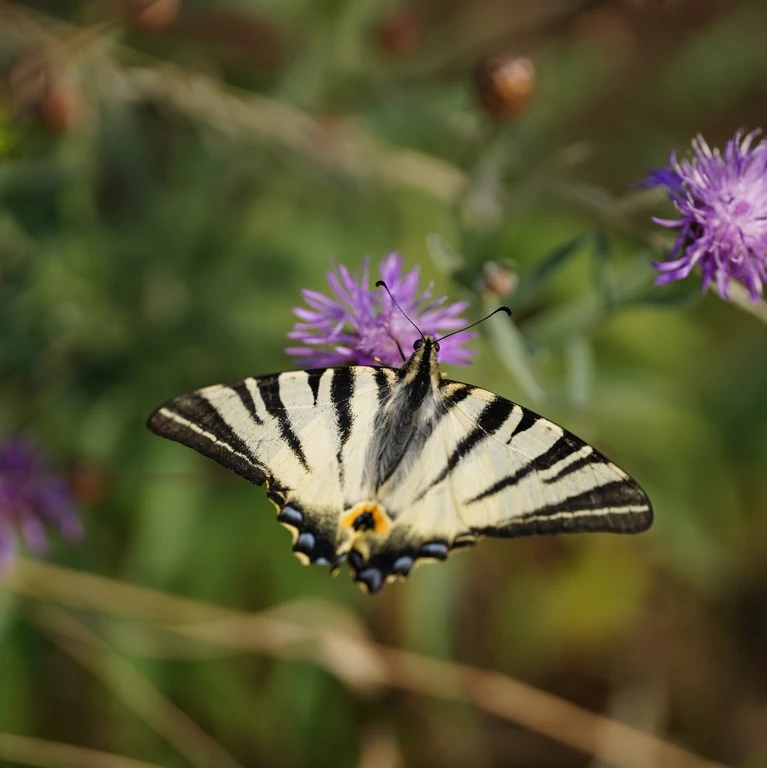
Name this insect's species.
Iphiclides podalirius
